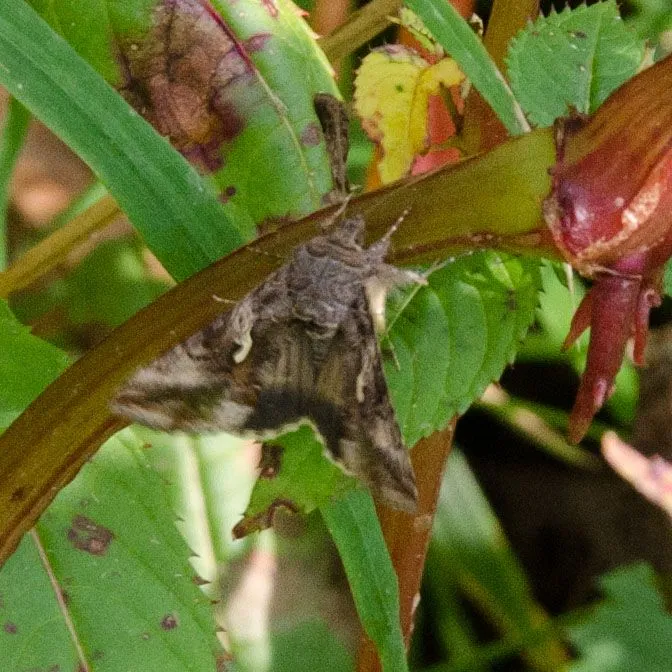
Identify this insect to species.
Autographa gamma
